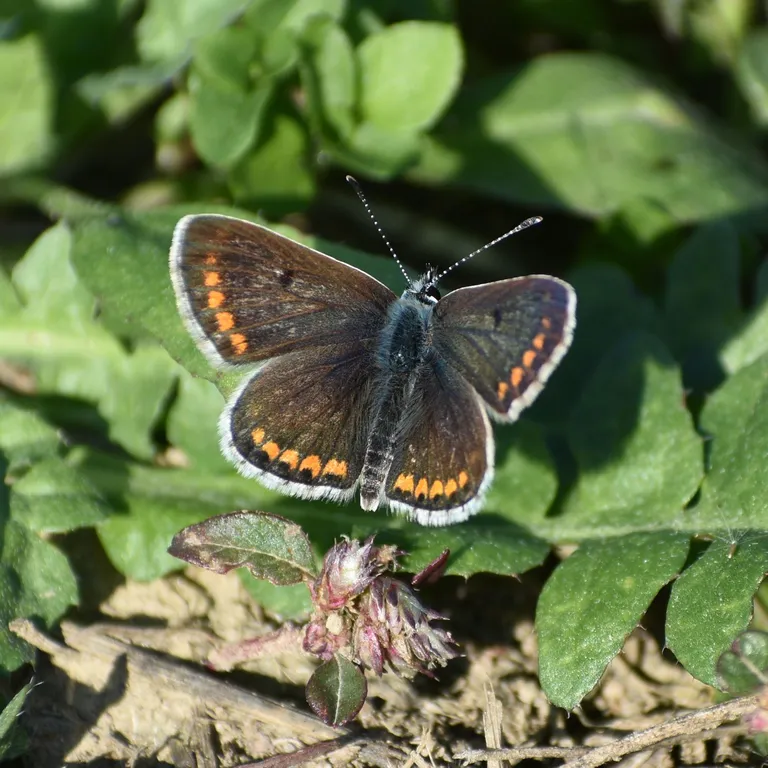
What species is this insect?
Aricia agestis/artaxerxes
